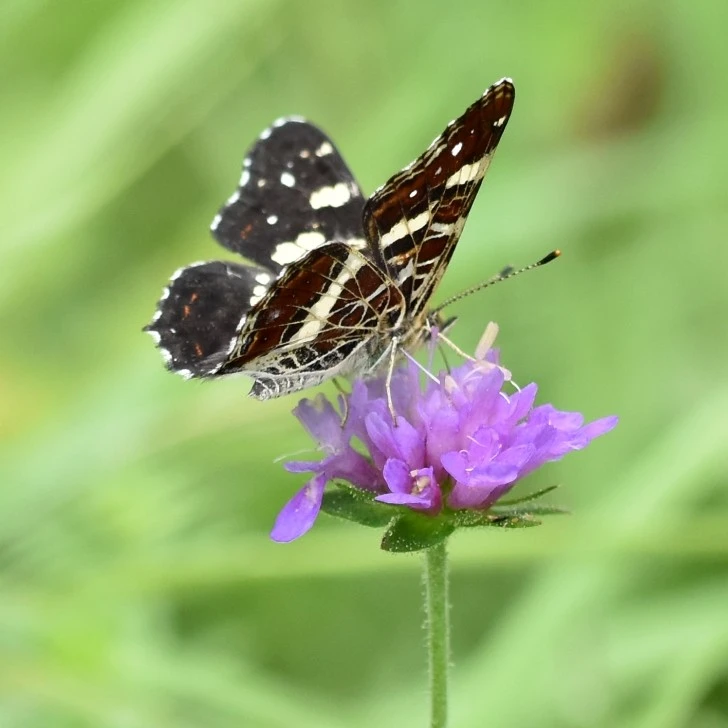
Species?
Araschnia levana
